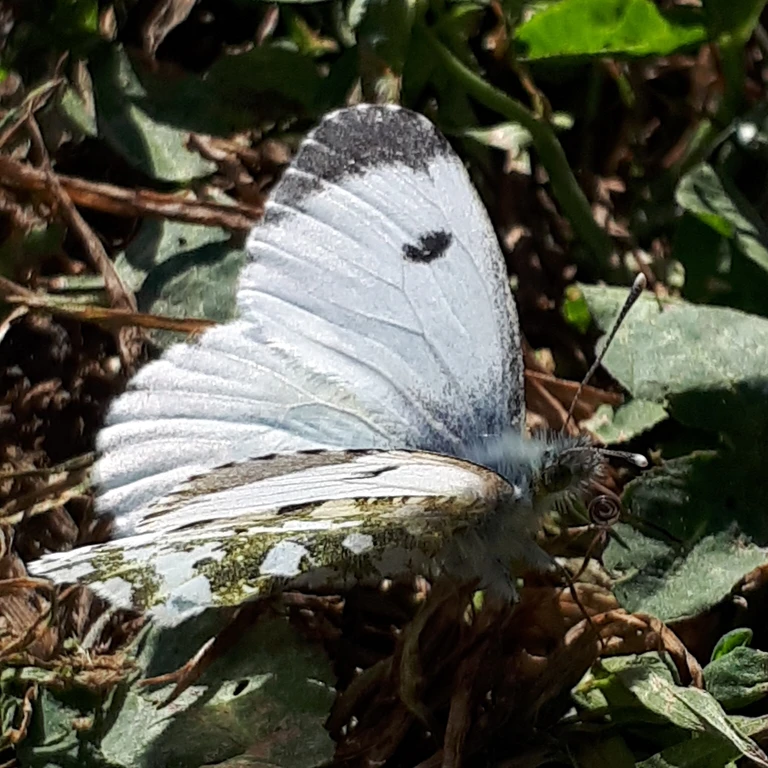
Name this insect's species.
Anthocharis cardamines
